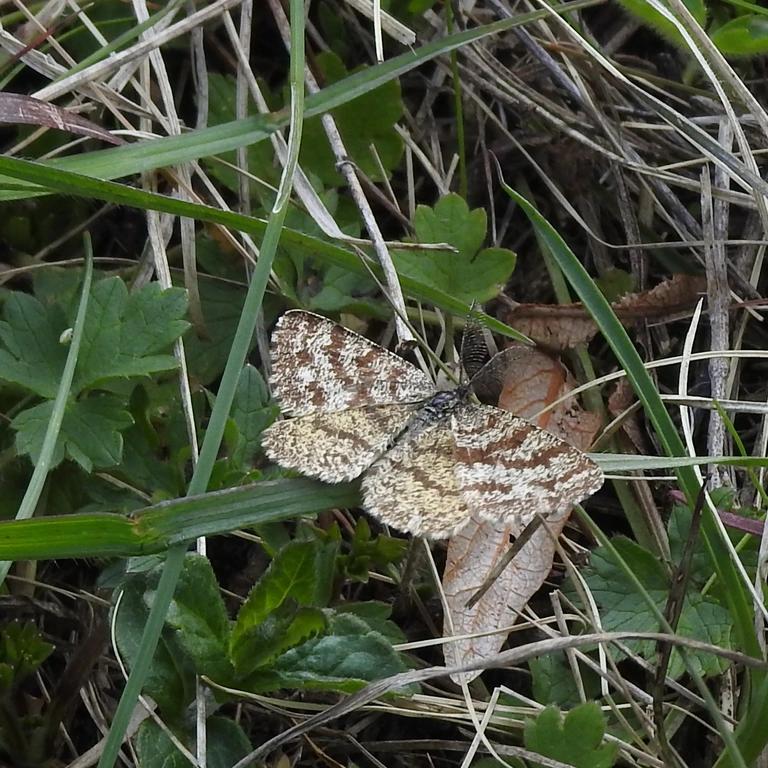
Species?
Ematurga atomaria
